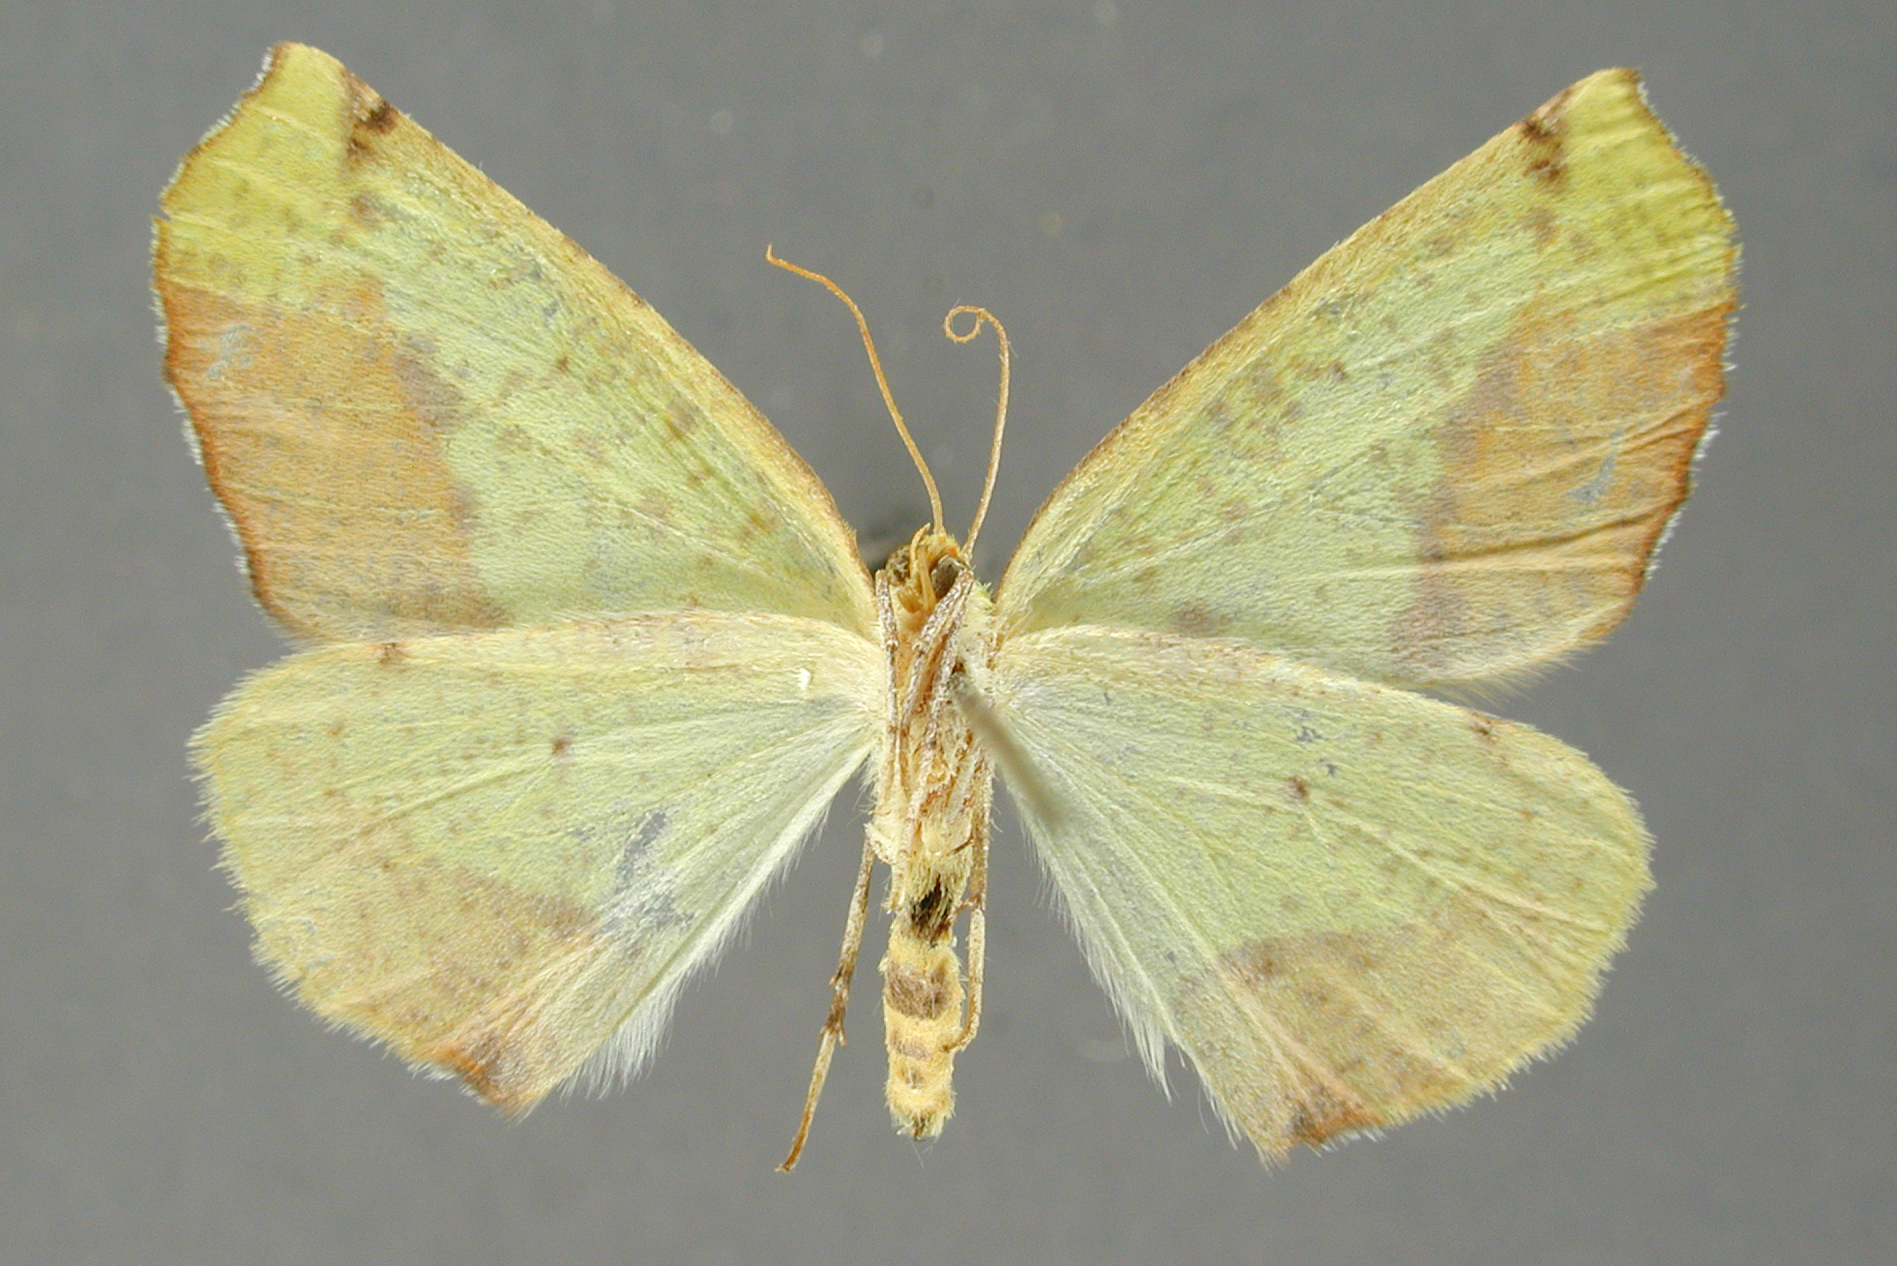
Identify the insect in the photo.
Sicya mexicola
